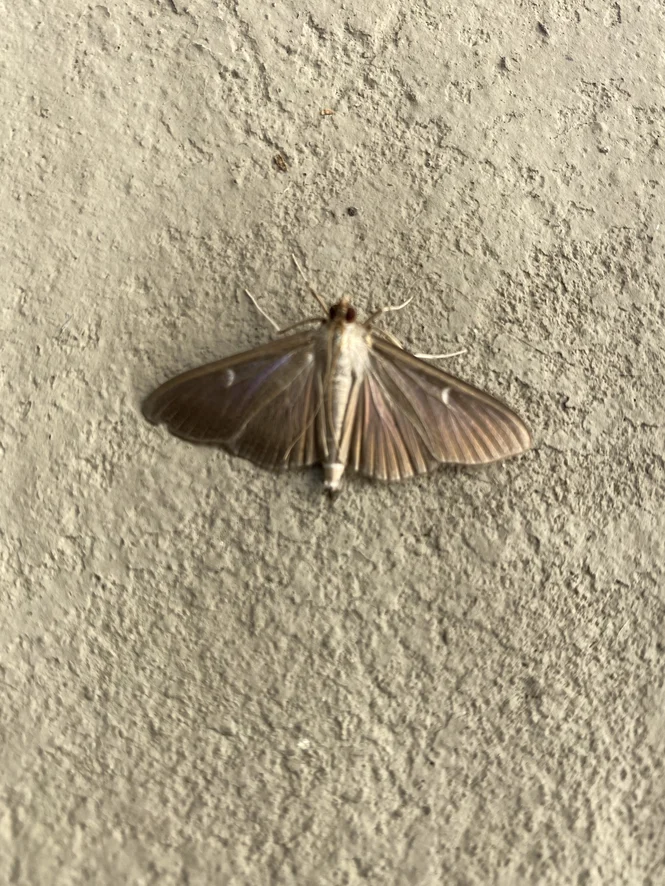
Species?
Cydalima perspectalis
